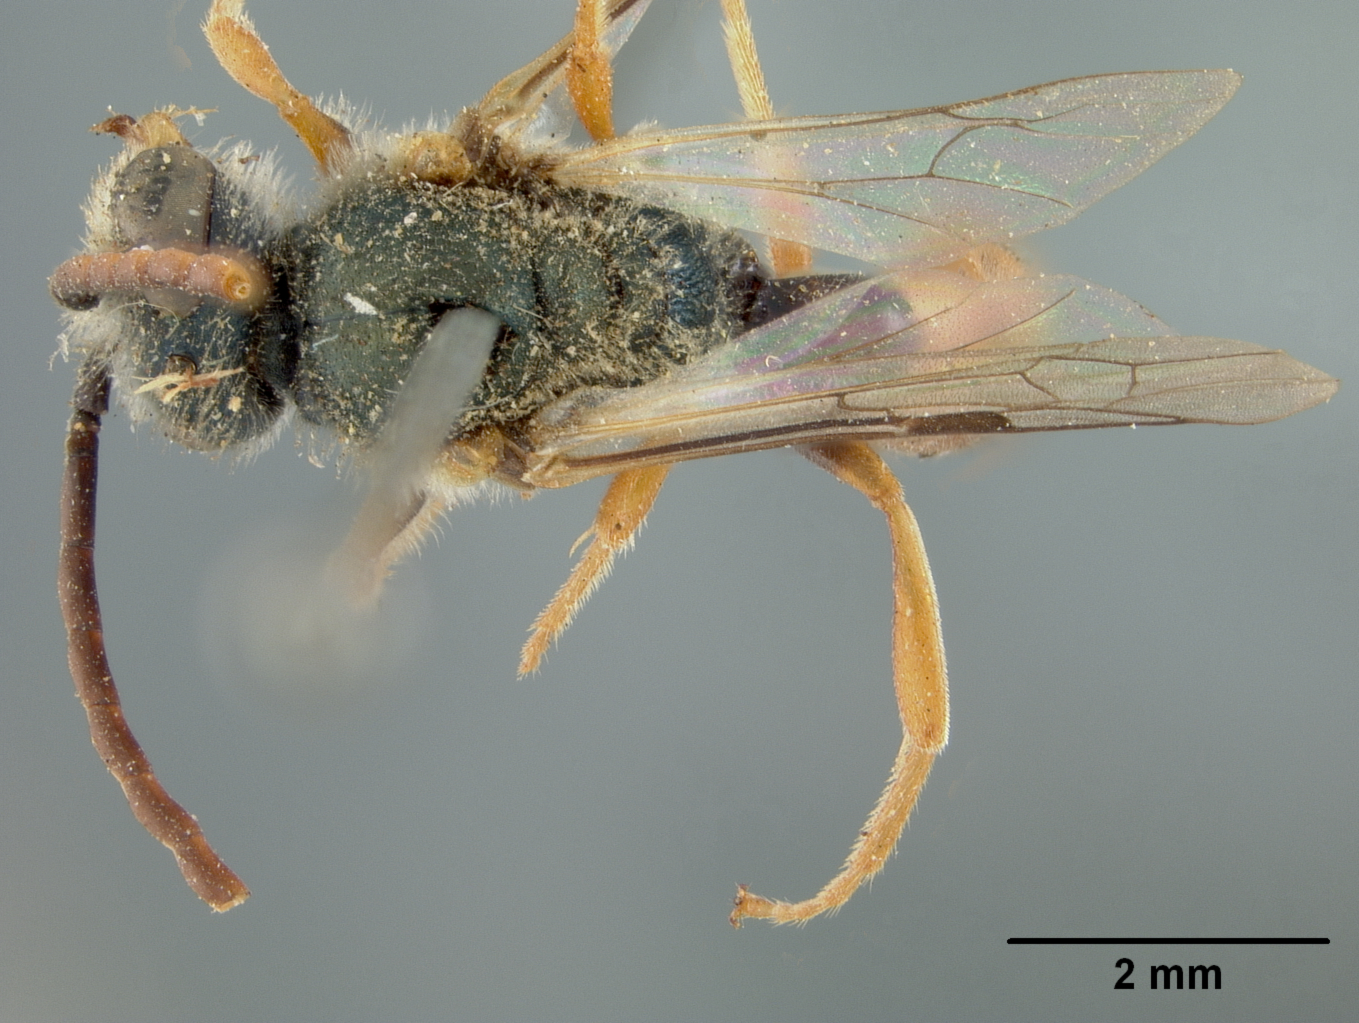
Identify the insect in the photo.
Rhopalictus callicladurus
